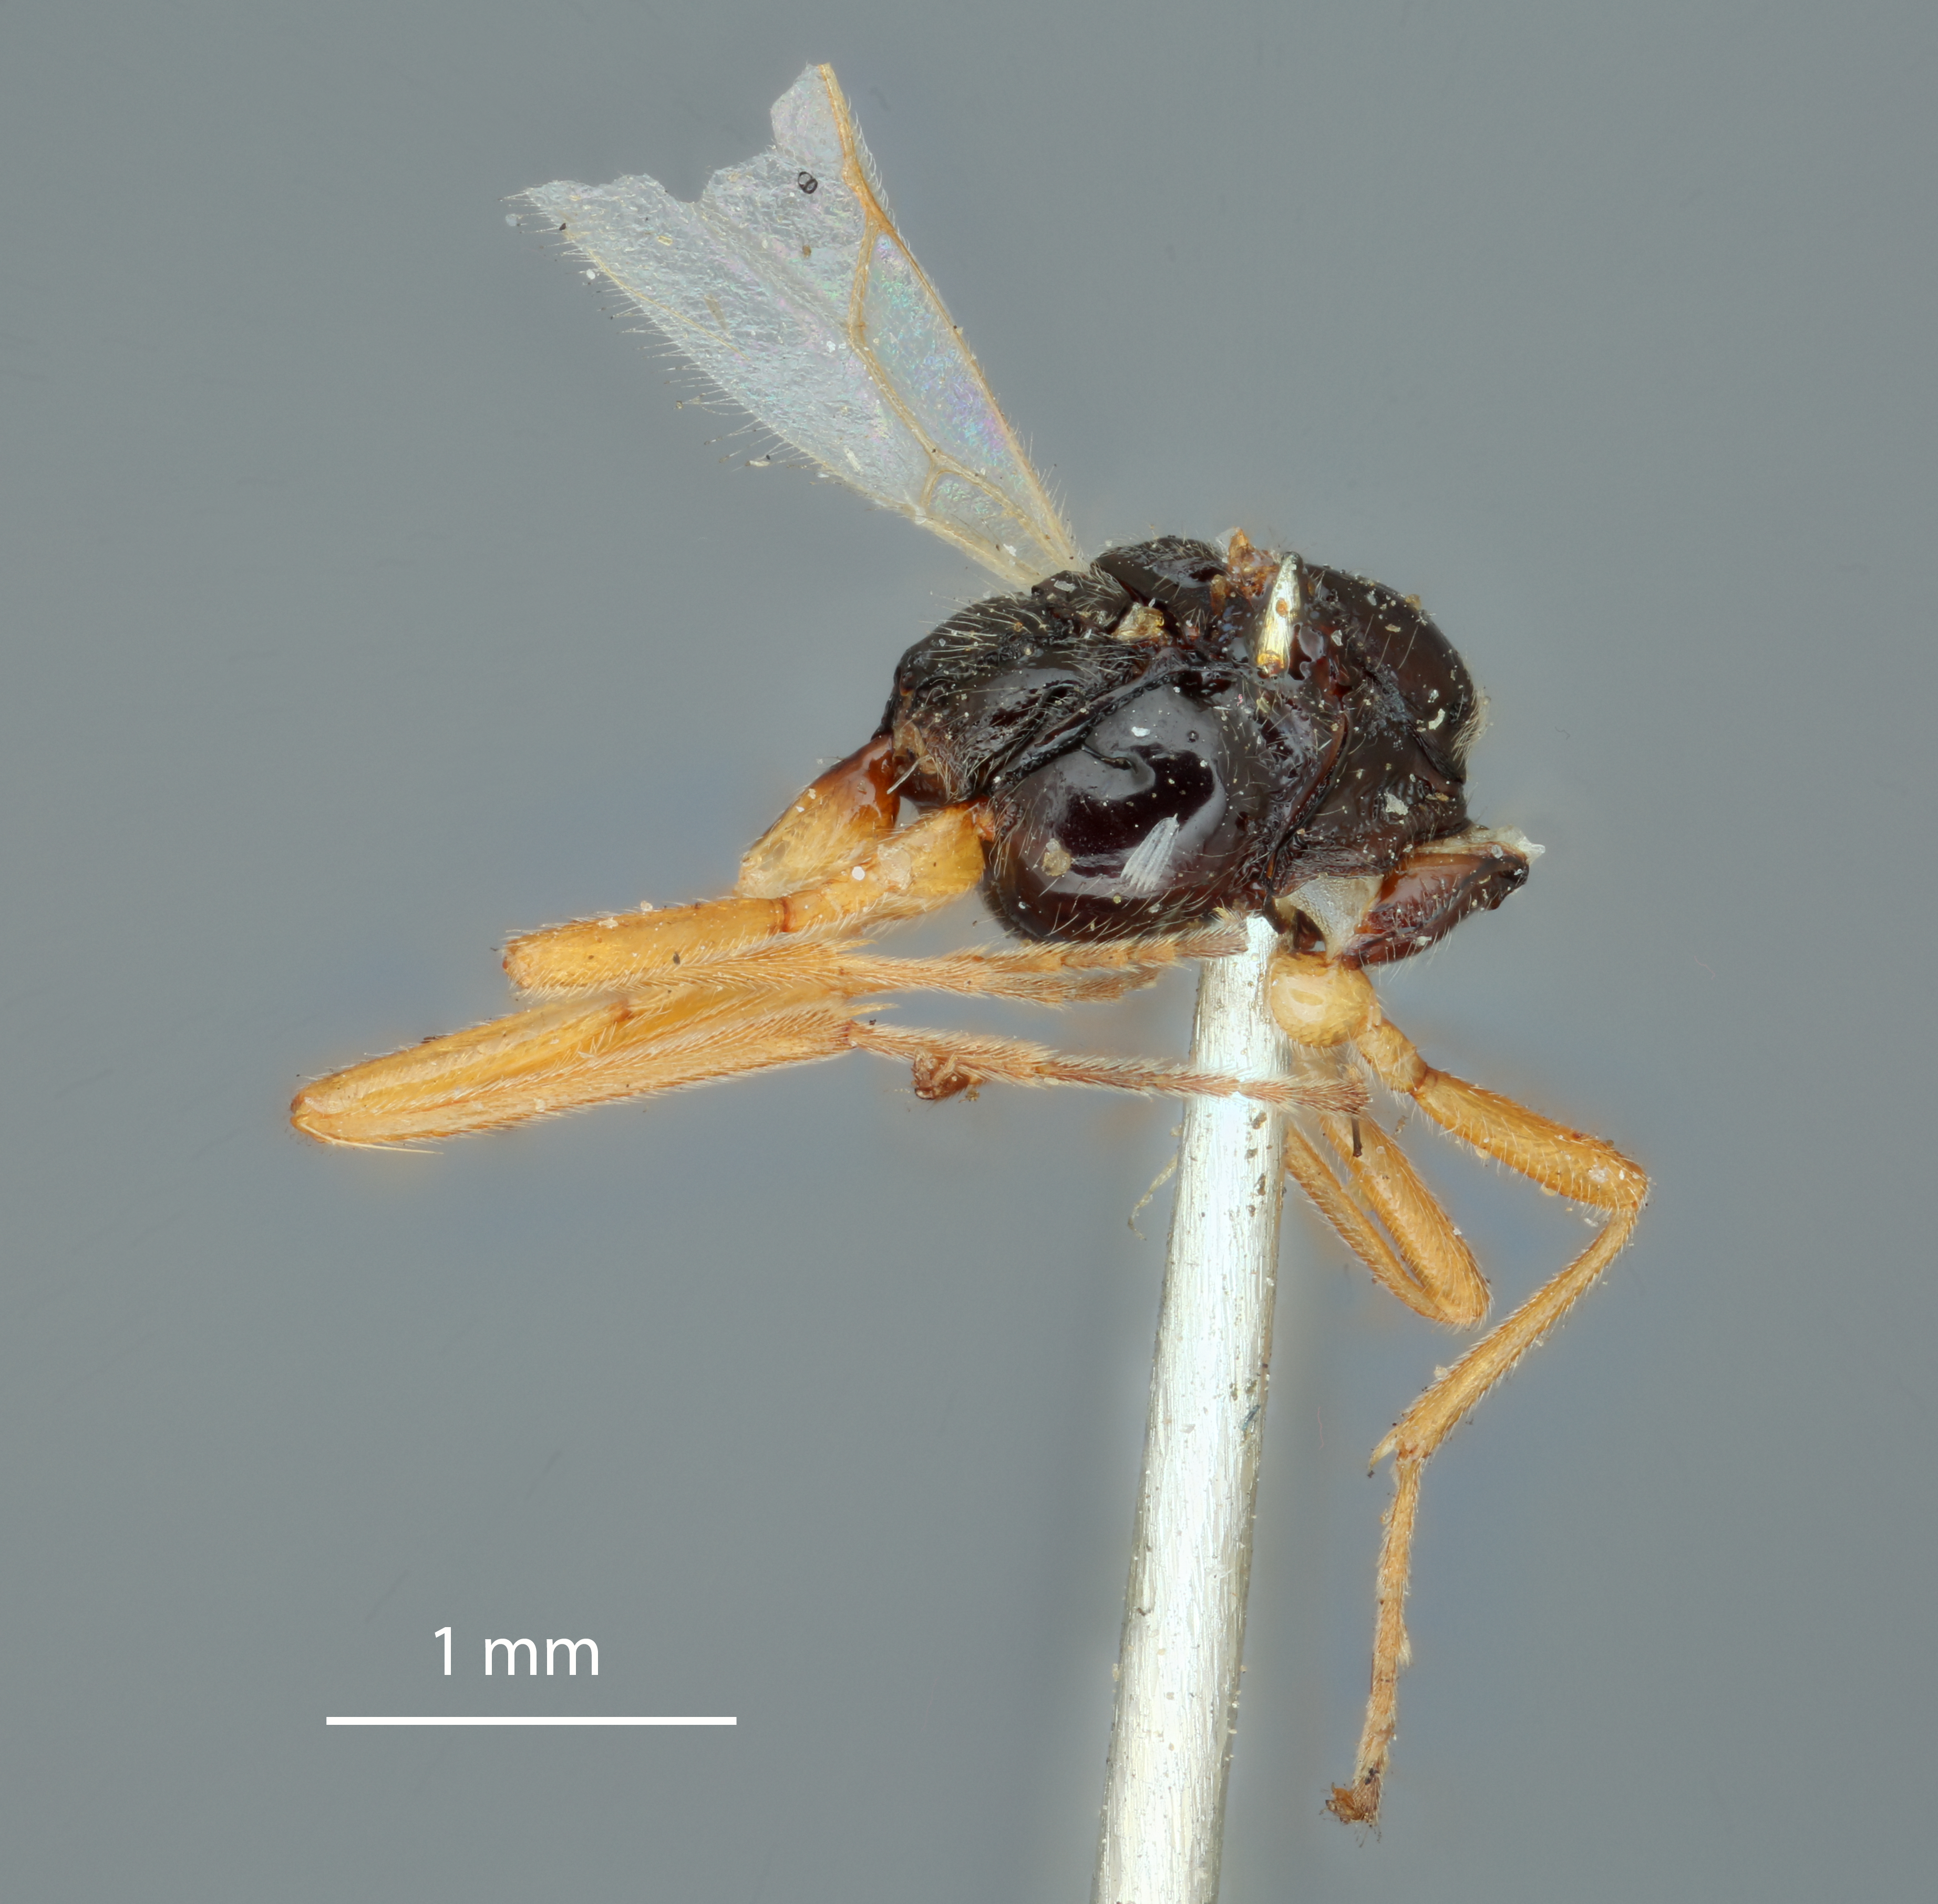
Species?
Desmiostoma kukakense
